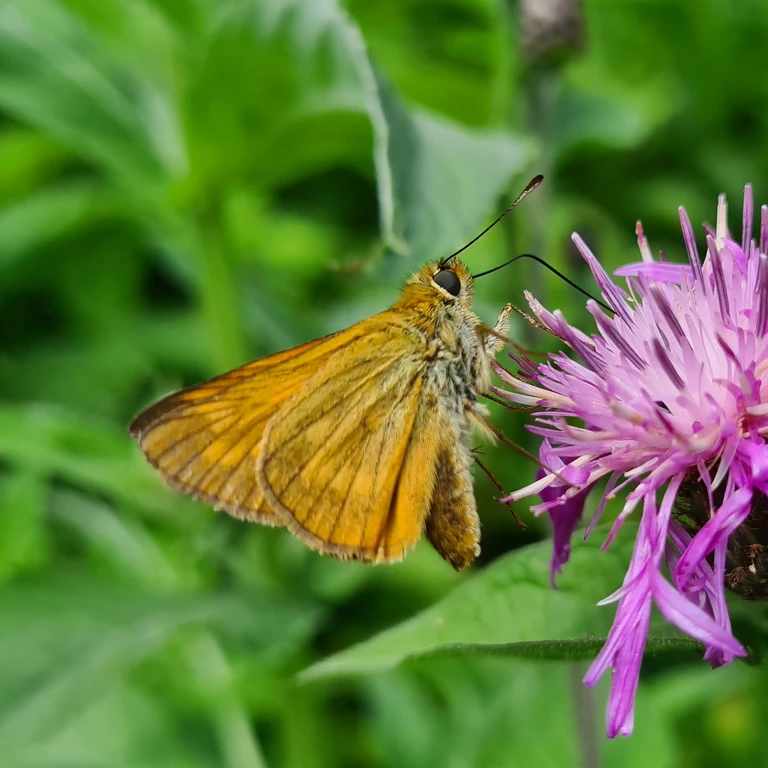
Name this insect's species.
Ochlodes sylvanus (also Ochlodes venata)
